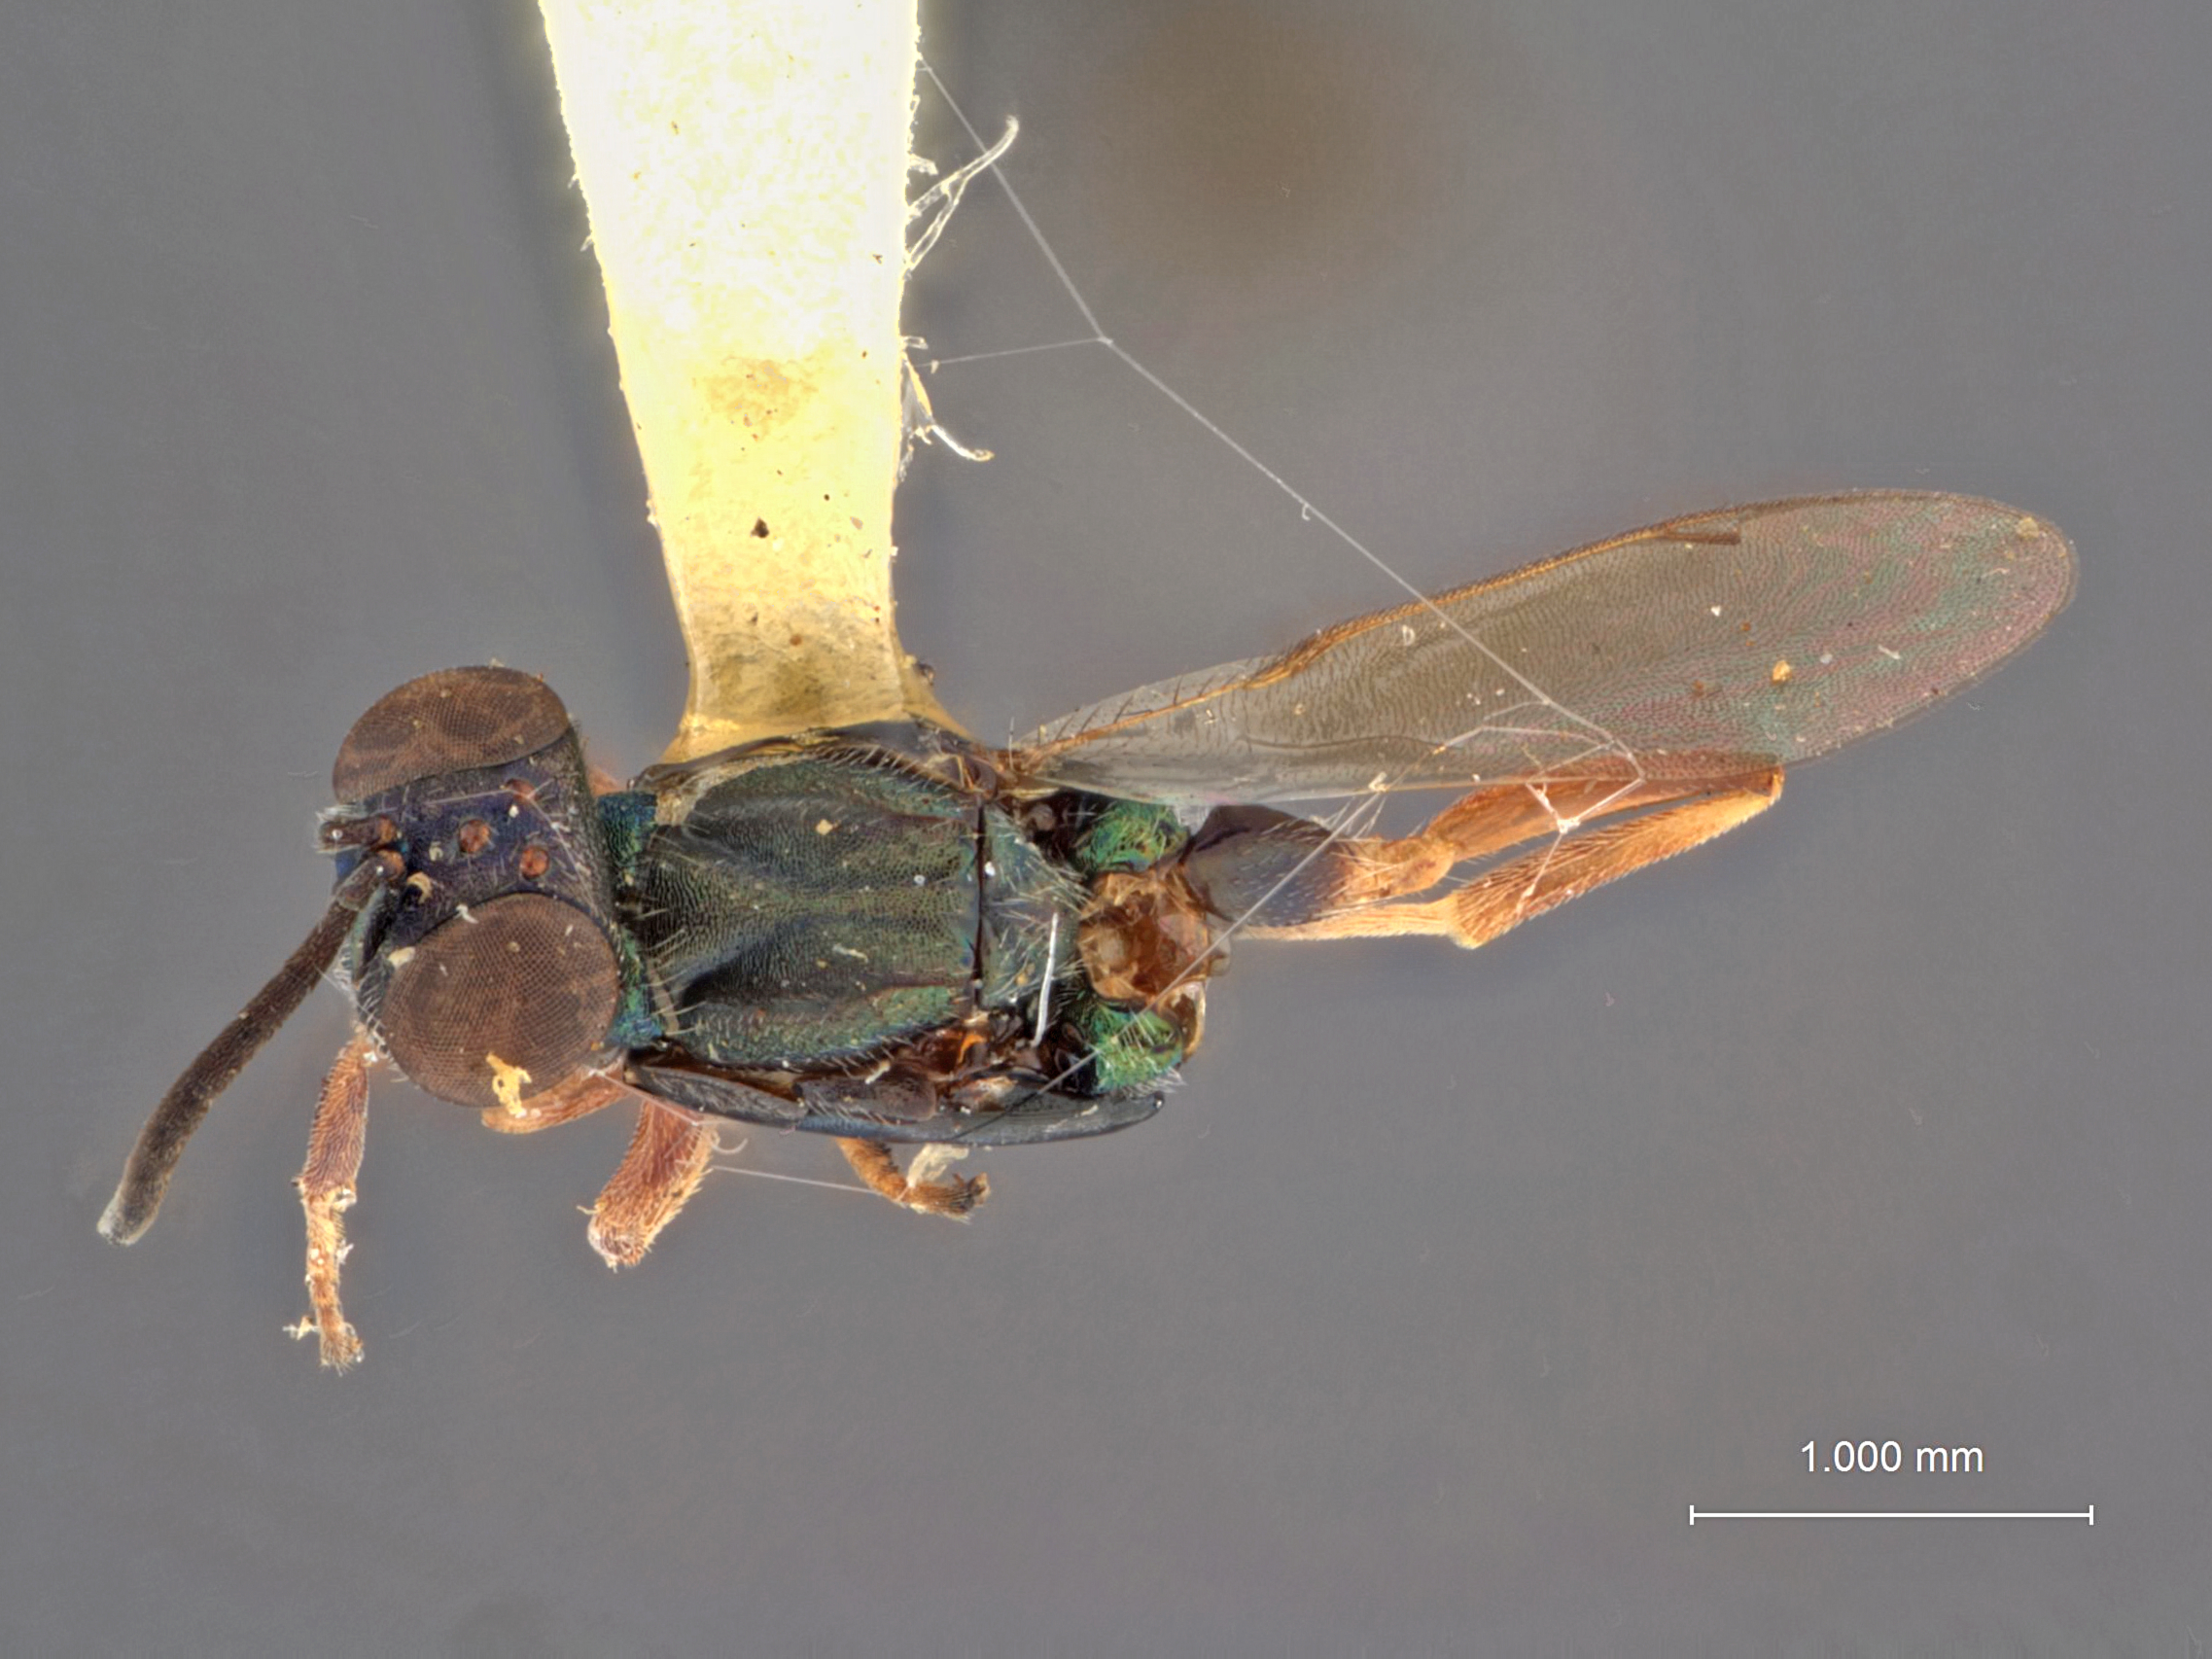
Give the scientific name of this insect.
Eupelmus microreticulatus
